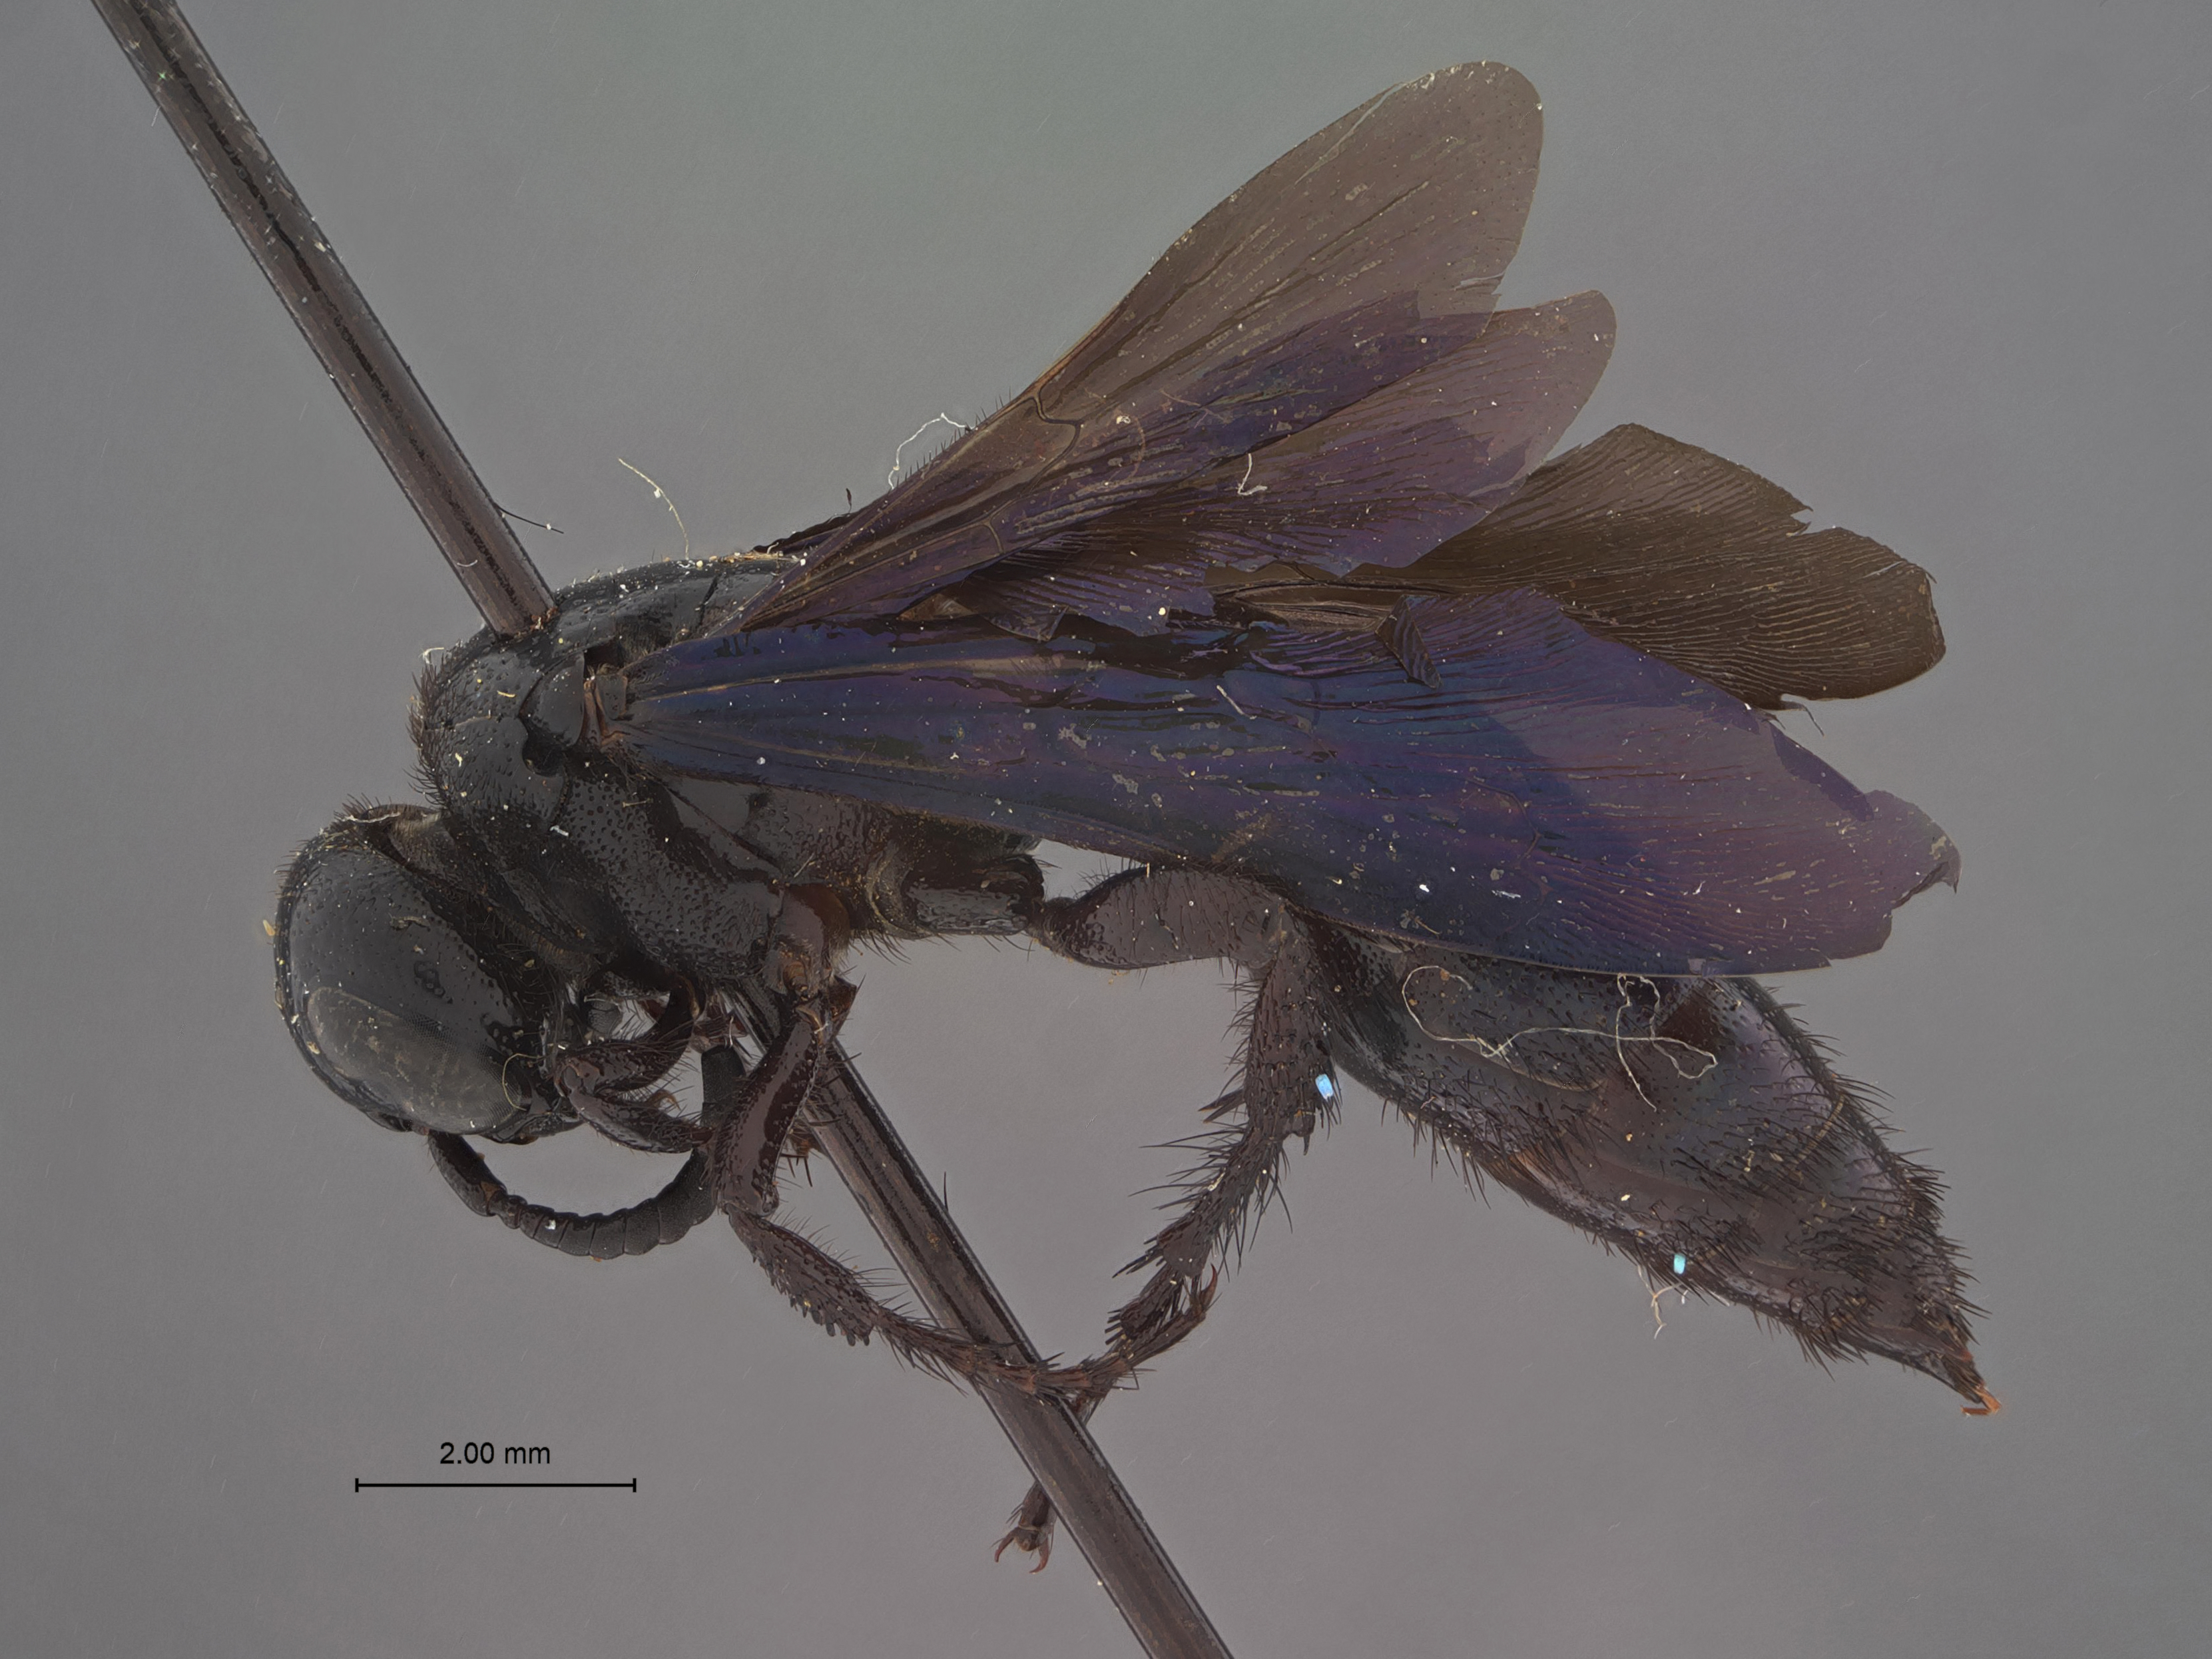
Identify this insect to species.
Scolia ribbei
